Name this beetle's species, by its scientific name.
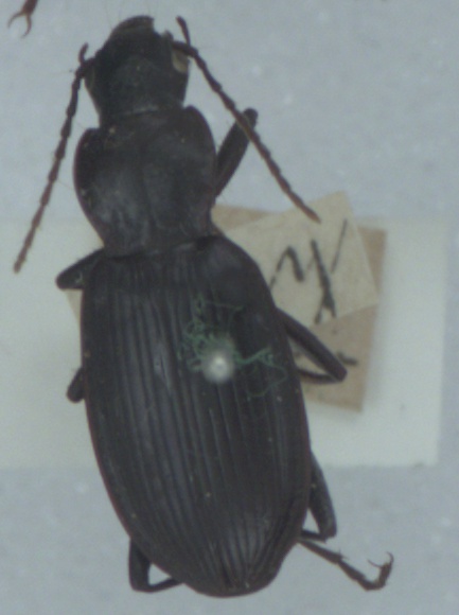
Laemostenus terricola
